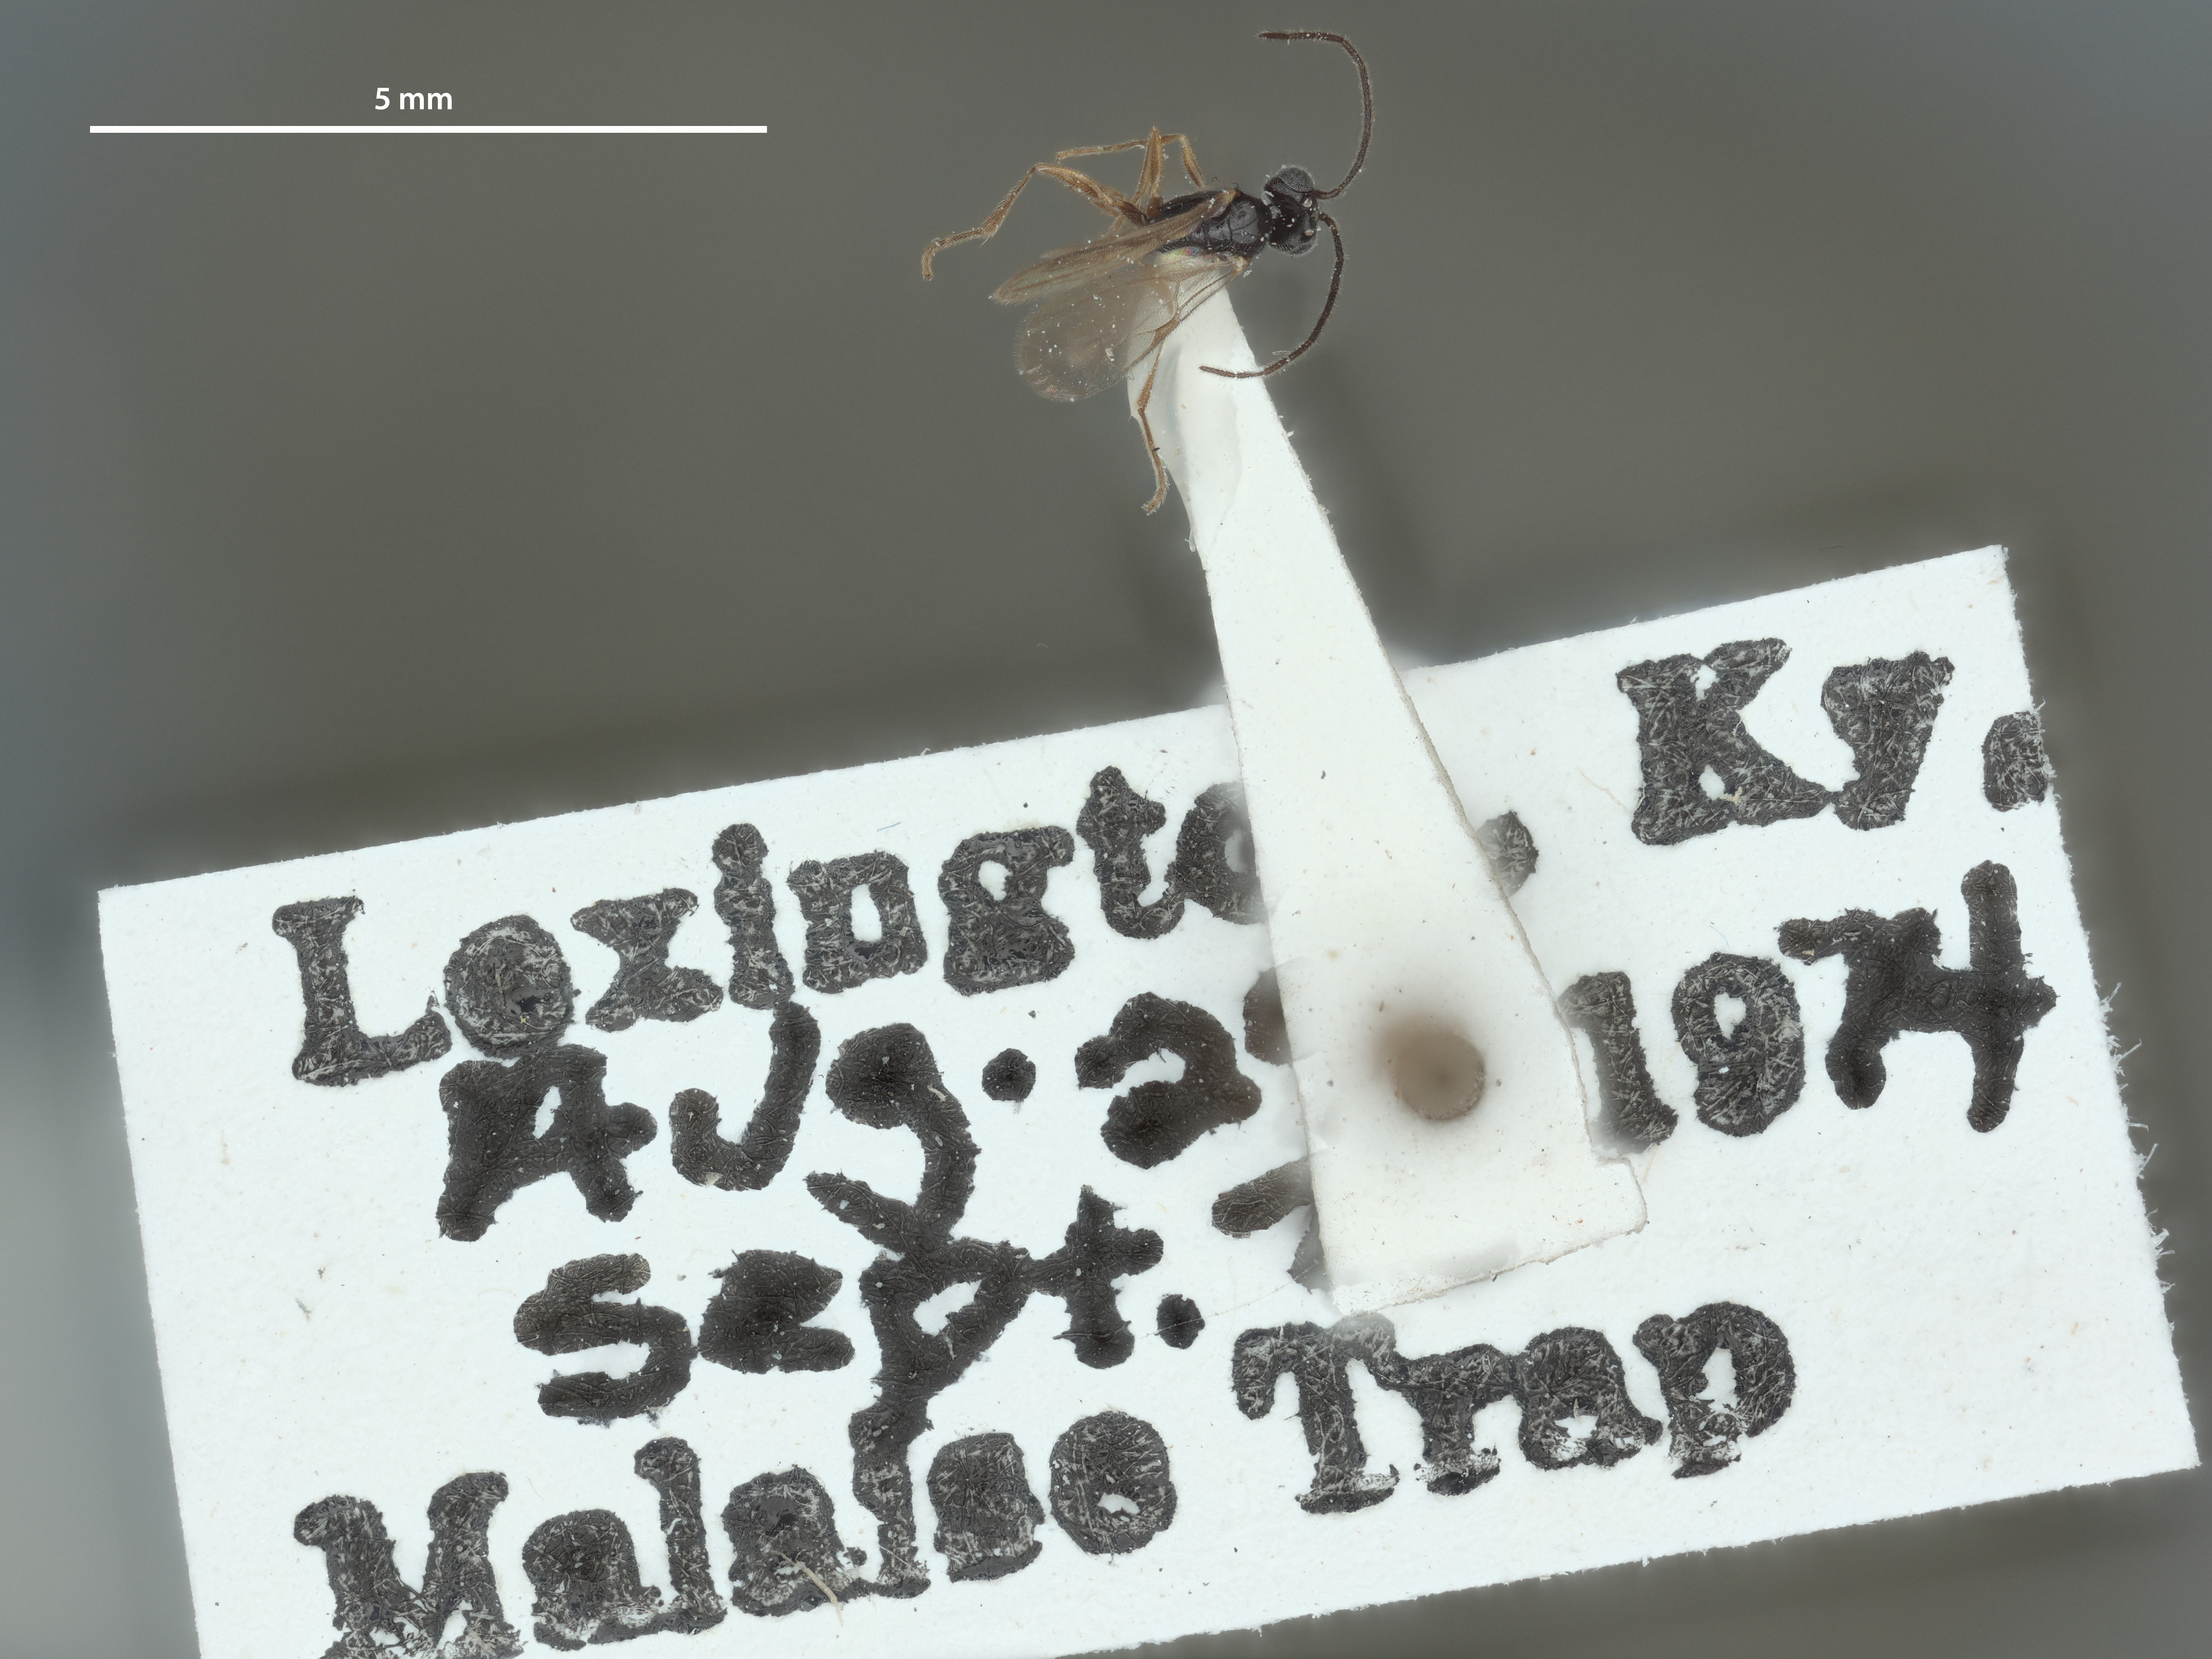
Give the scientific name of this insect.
Neogonatopus fentoni
